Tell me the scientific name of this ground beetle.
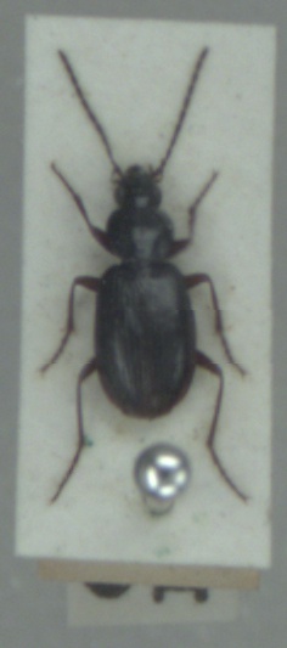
Agonum fuliginosum
